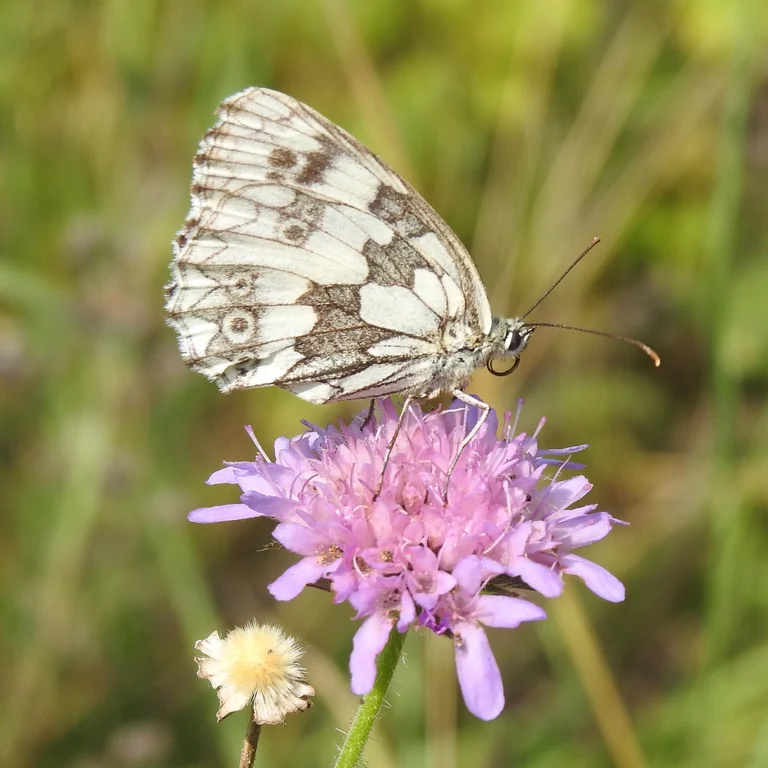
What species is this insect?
Melanargia galathea
